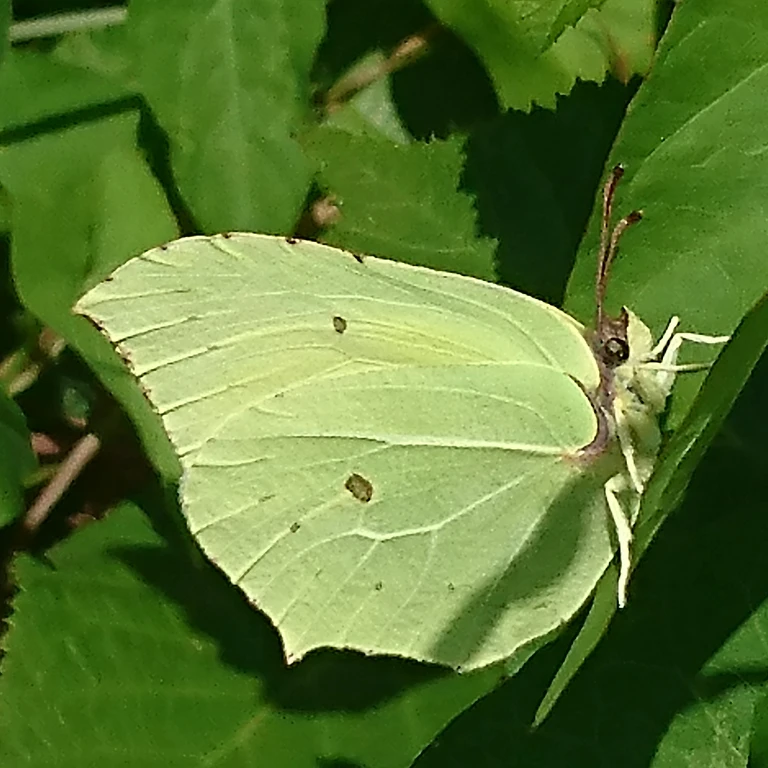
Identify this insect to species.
Gonepteryx rhamni
